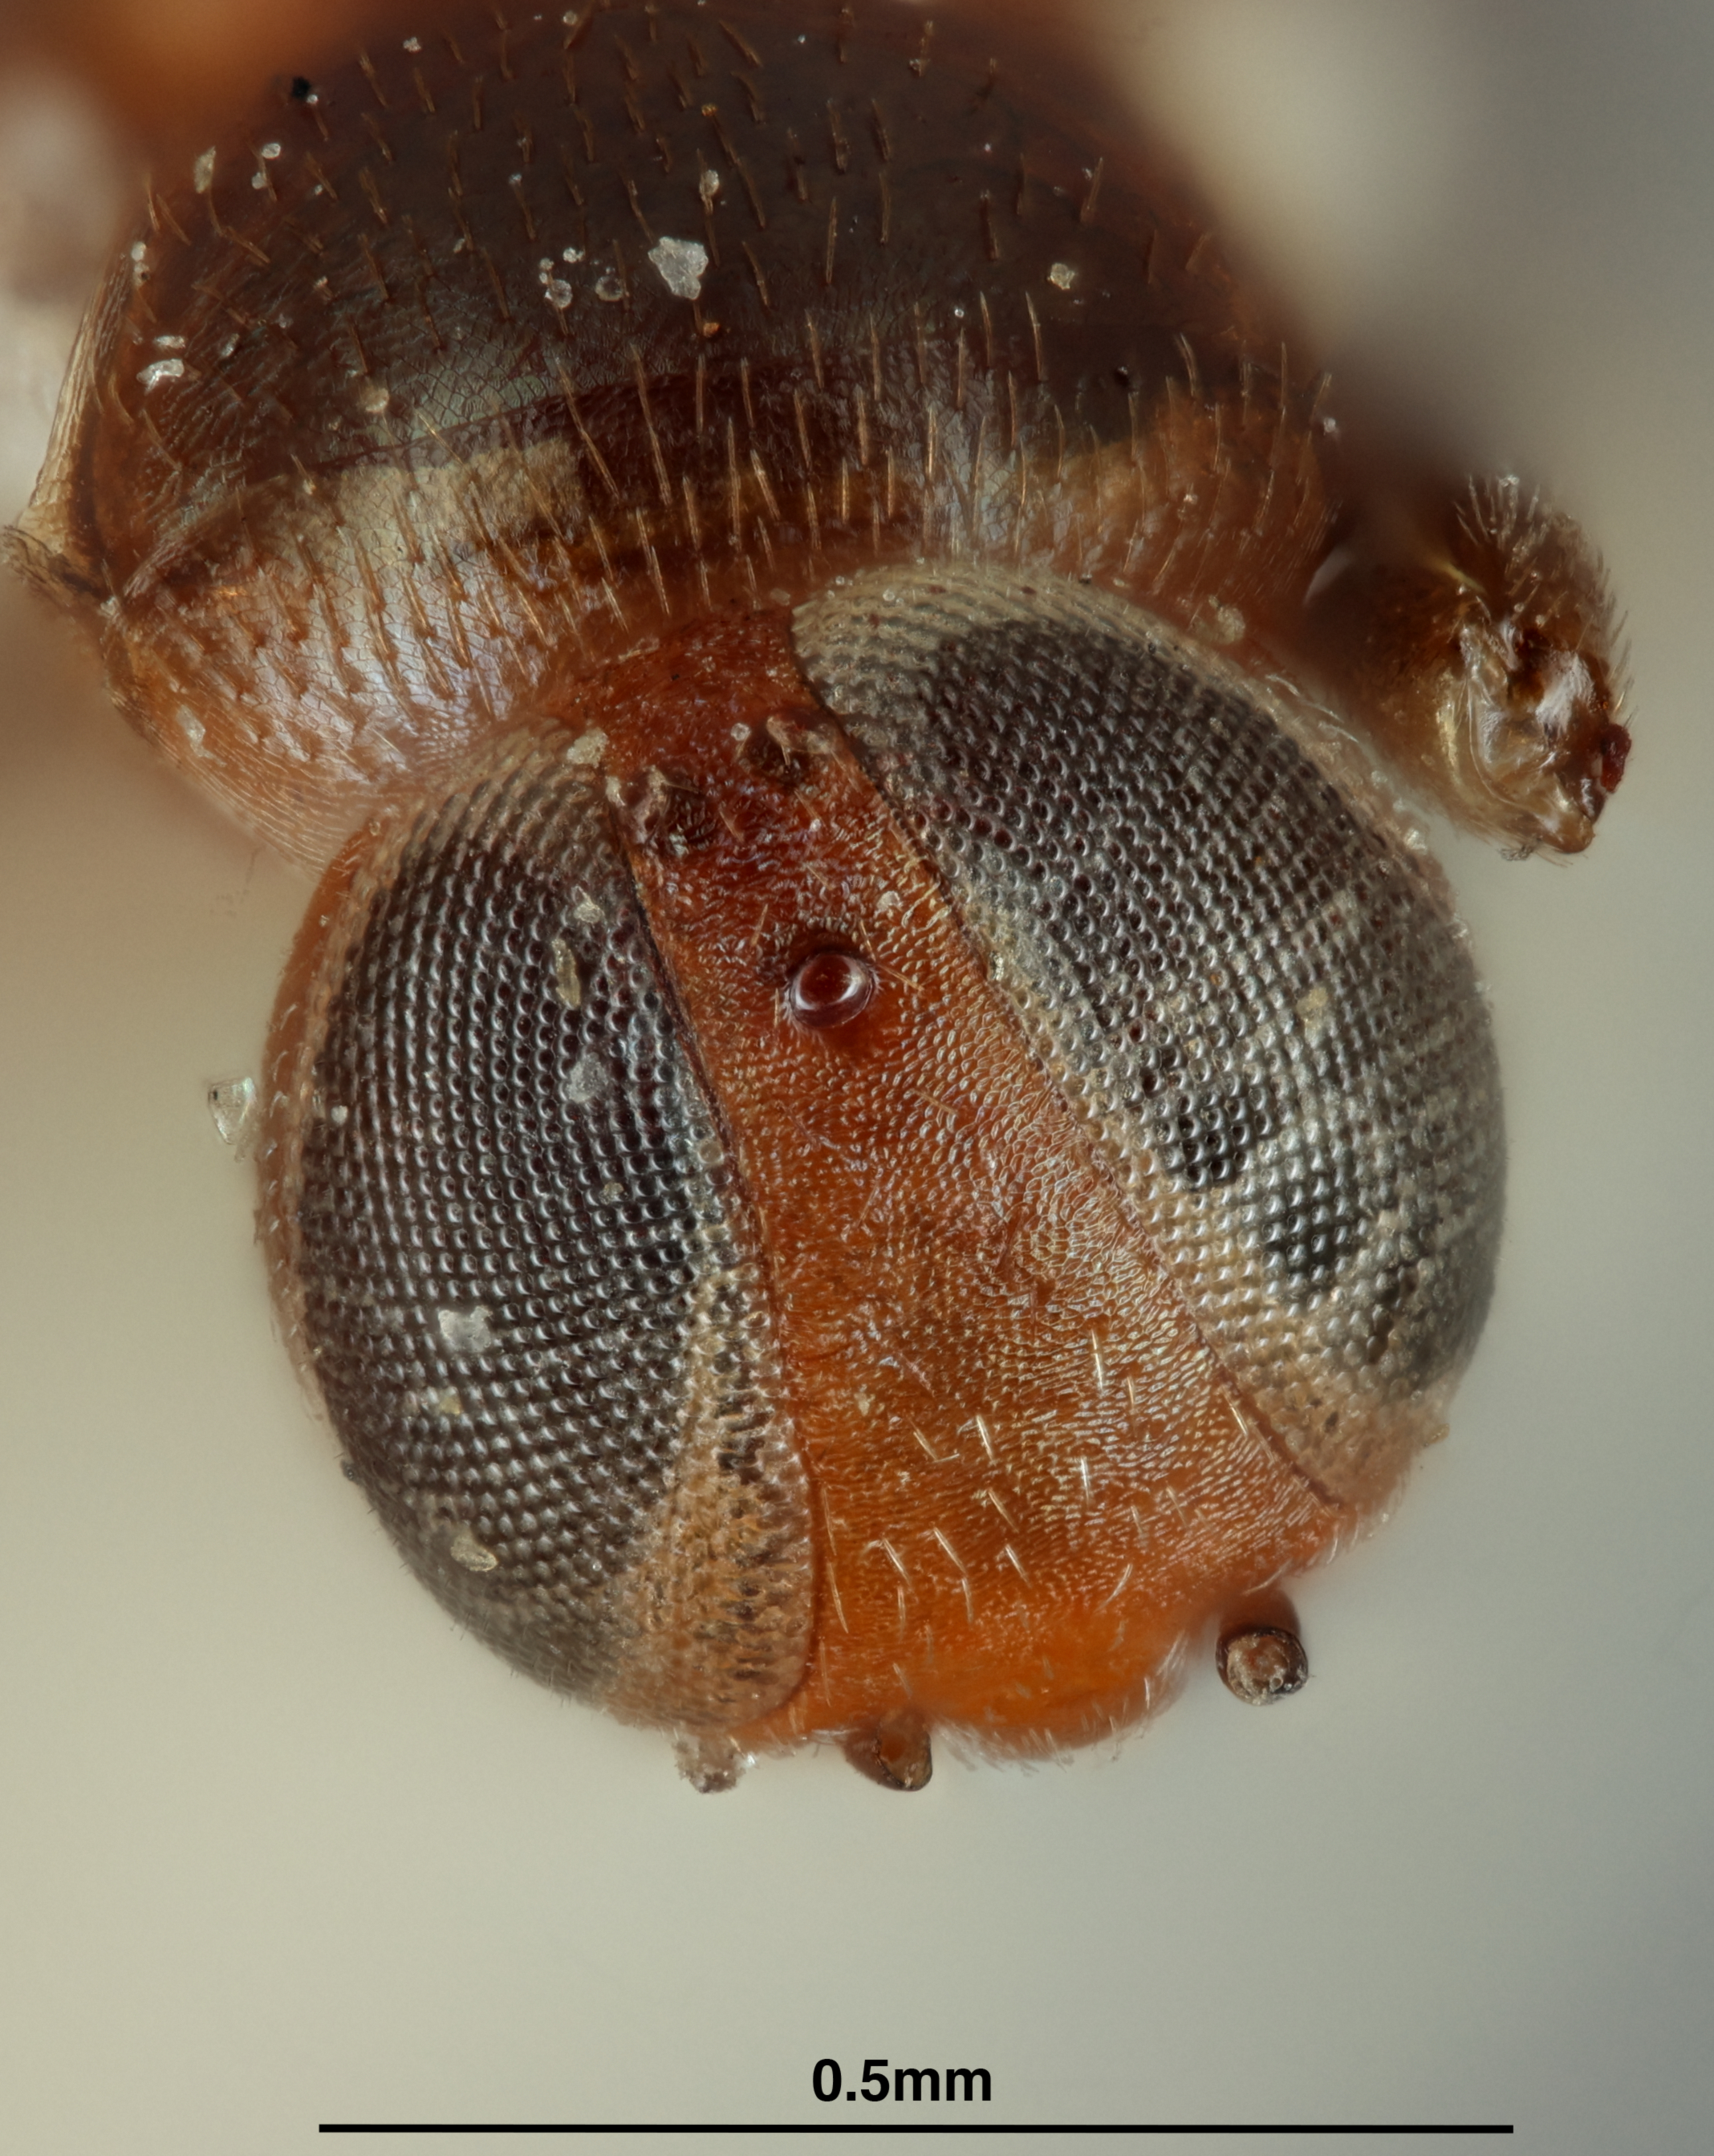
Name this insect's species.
Homalotylus quayli
